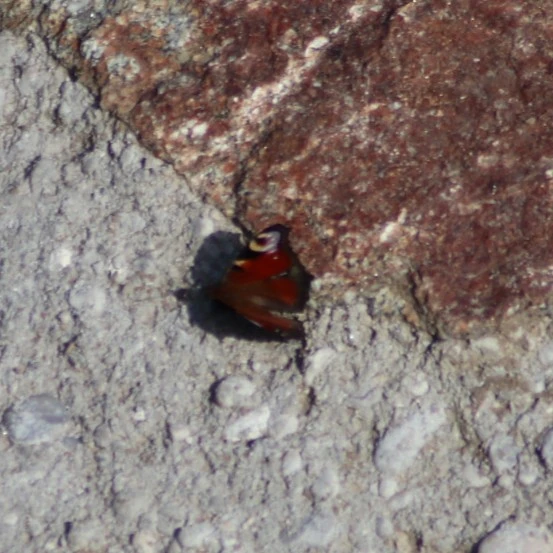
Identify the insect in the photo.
Aglais io
